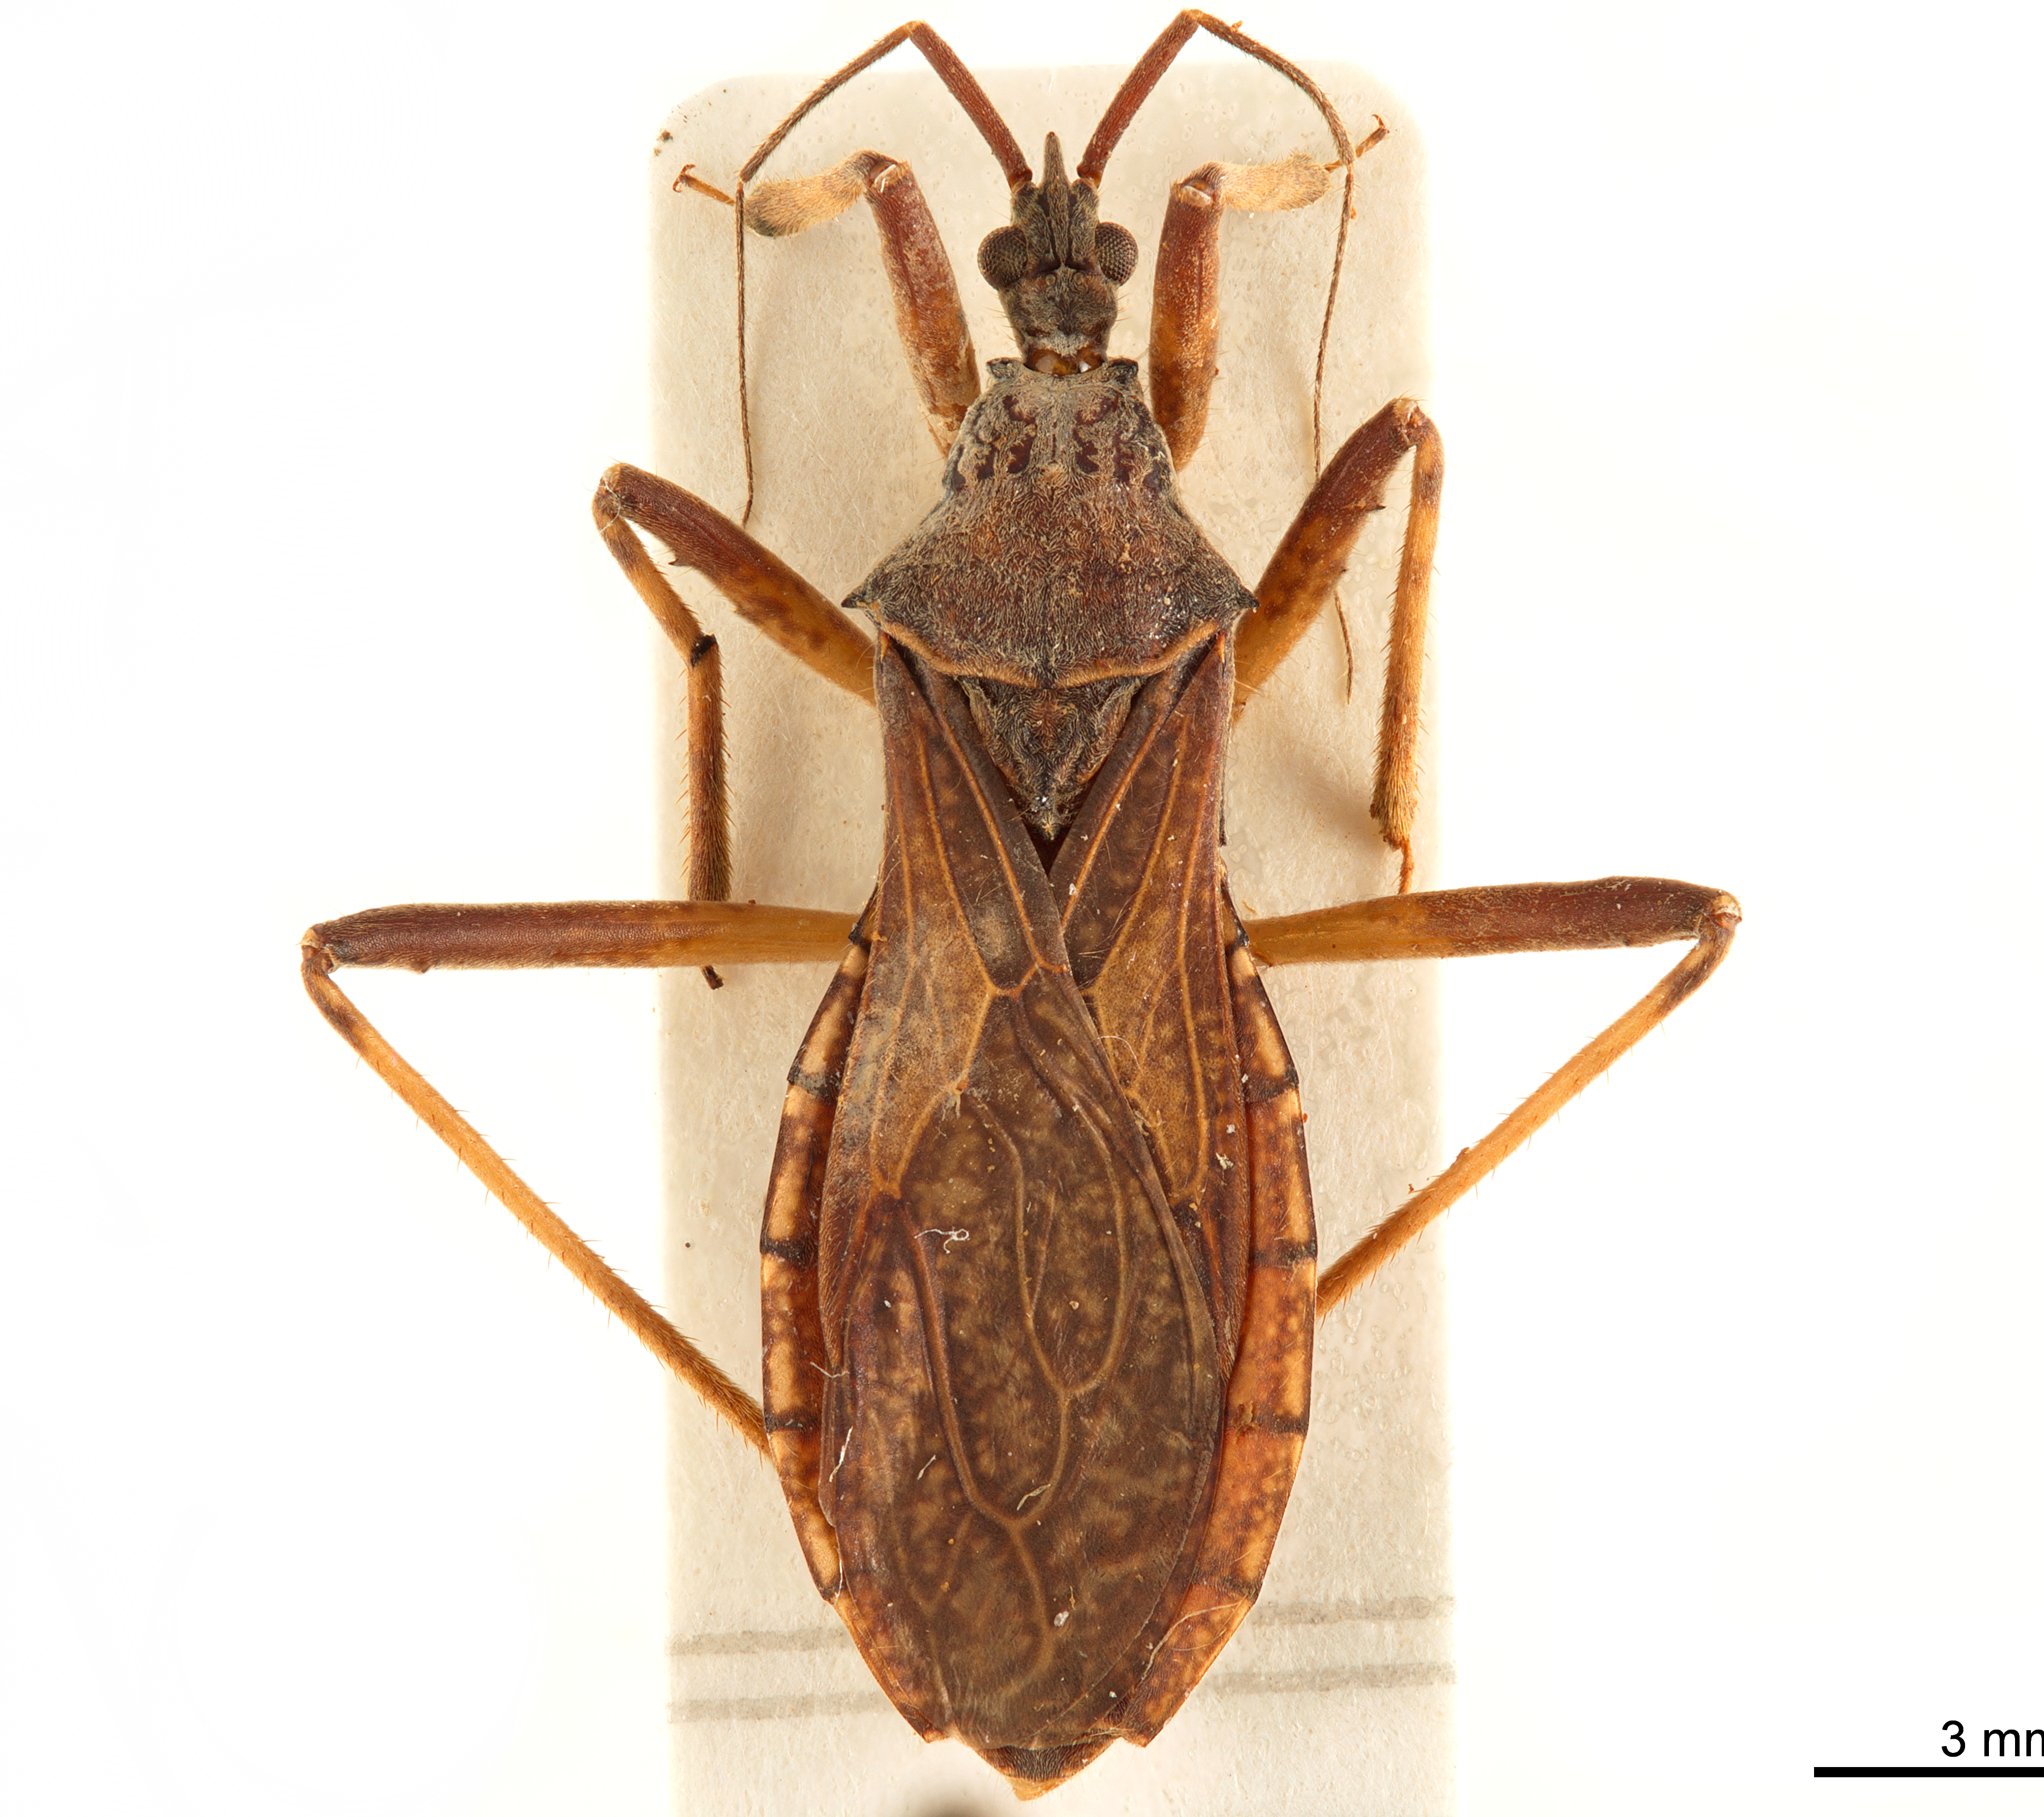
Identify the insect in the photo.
Lisarda rhypara
